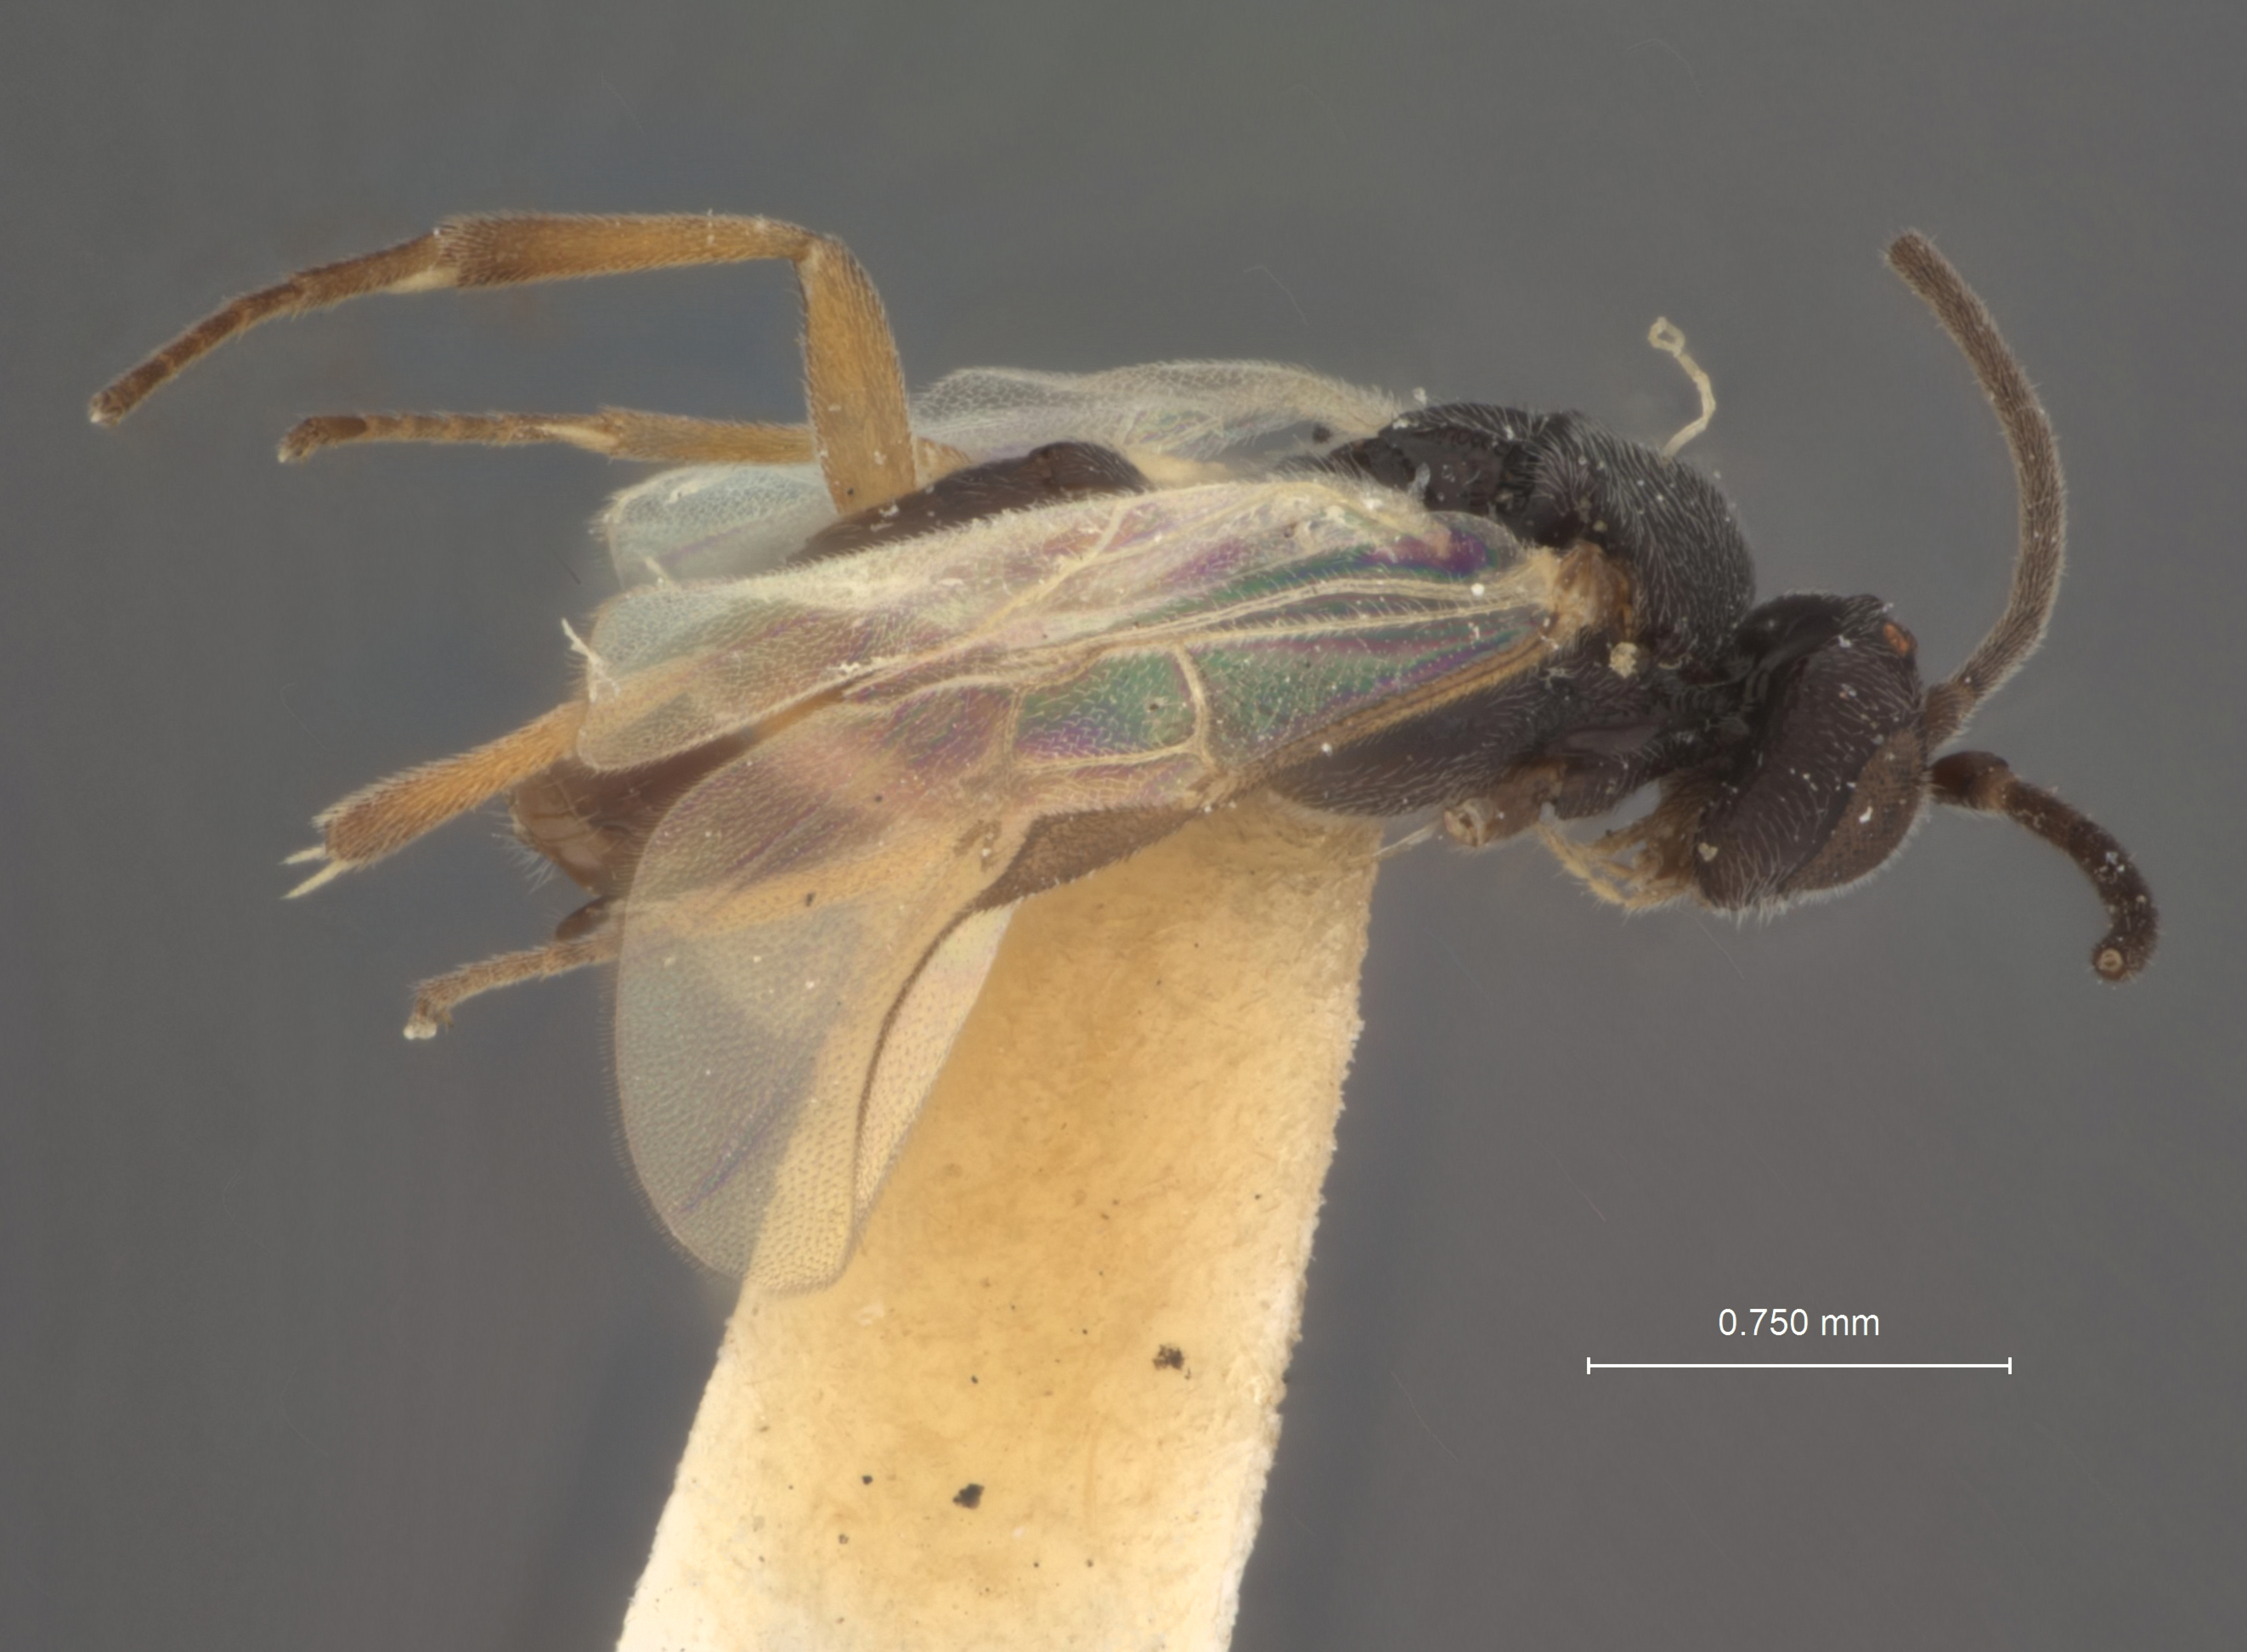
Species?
Apanteles chrysippi
